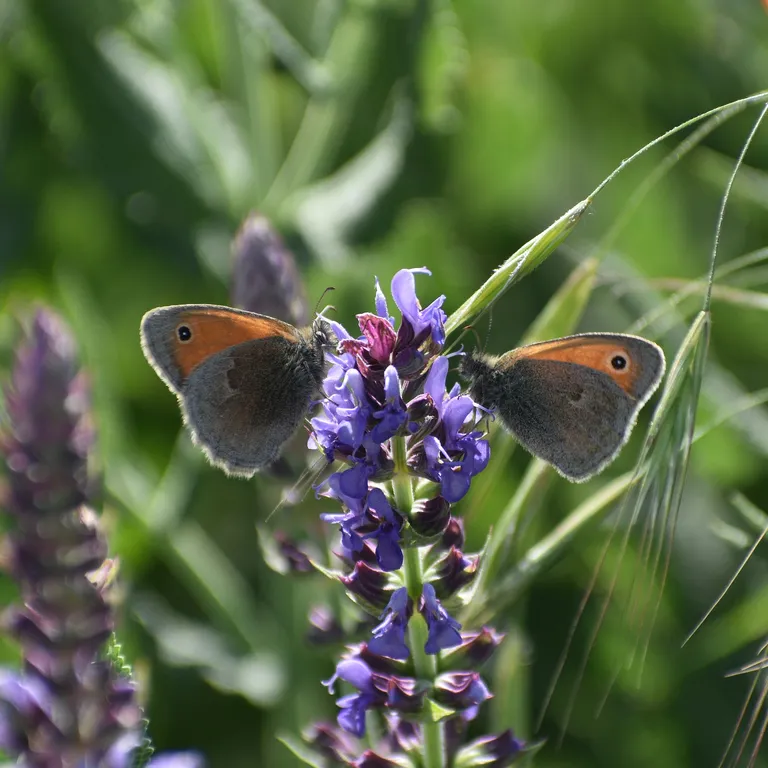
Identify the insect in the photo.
Coenonympha pamphilus
